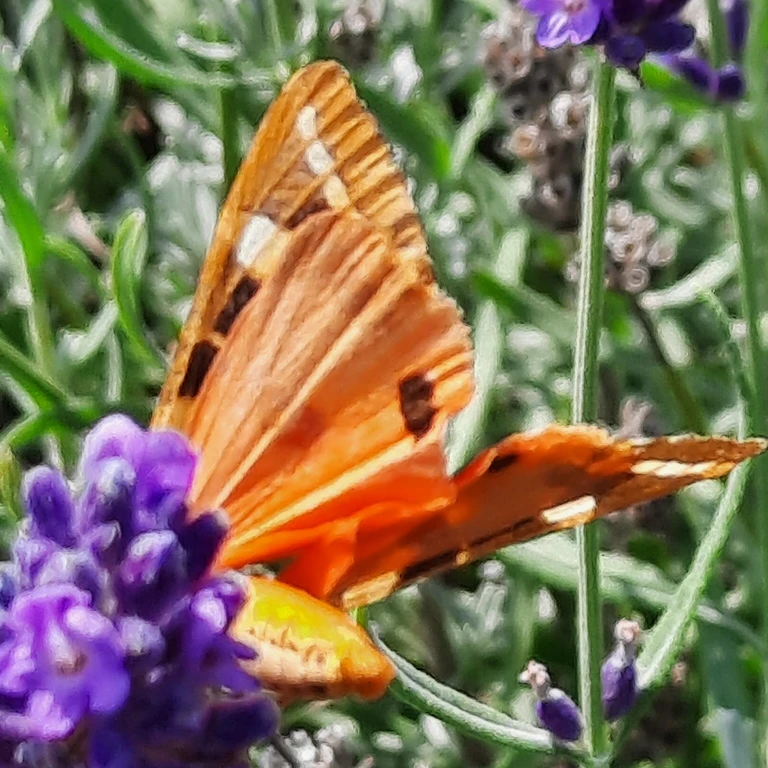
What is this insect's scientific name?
Euplagia quadripunctaria
